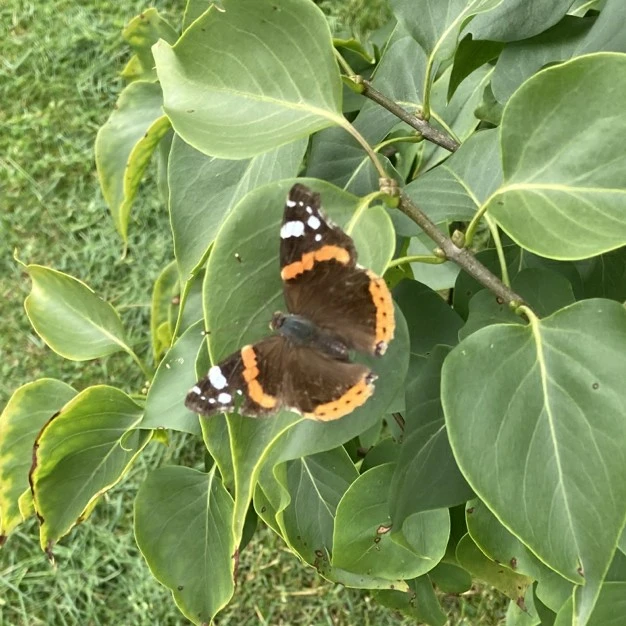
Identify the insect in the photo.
Vanessa atalanta
